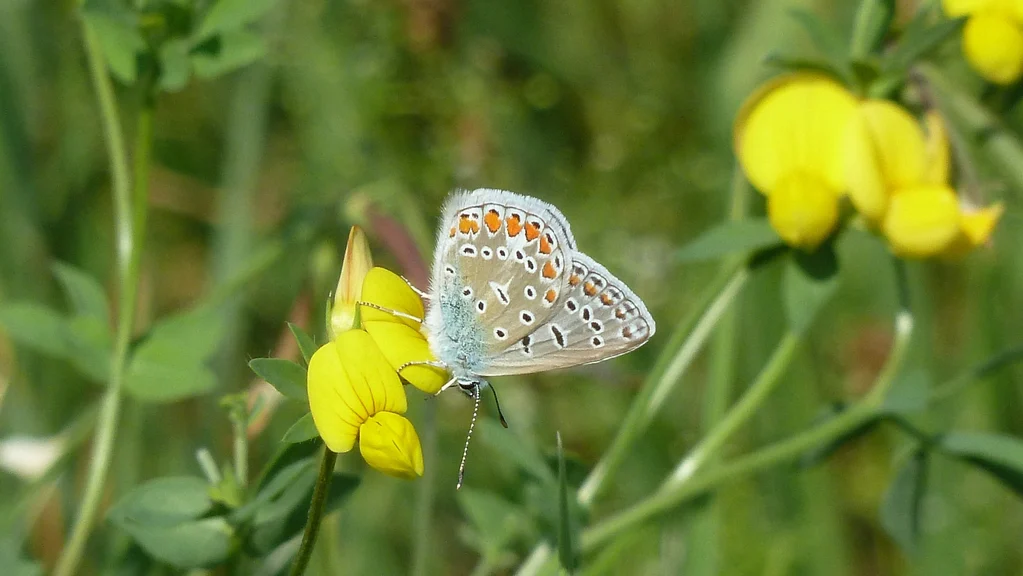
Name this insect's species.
Polyommatus icarus
